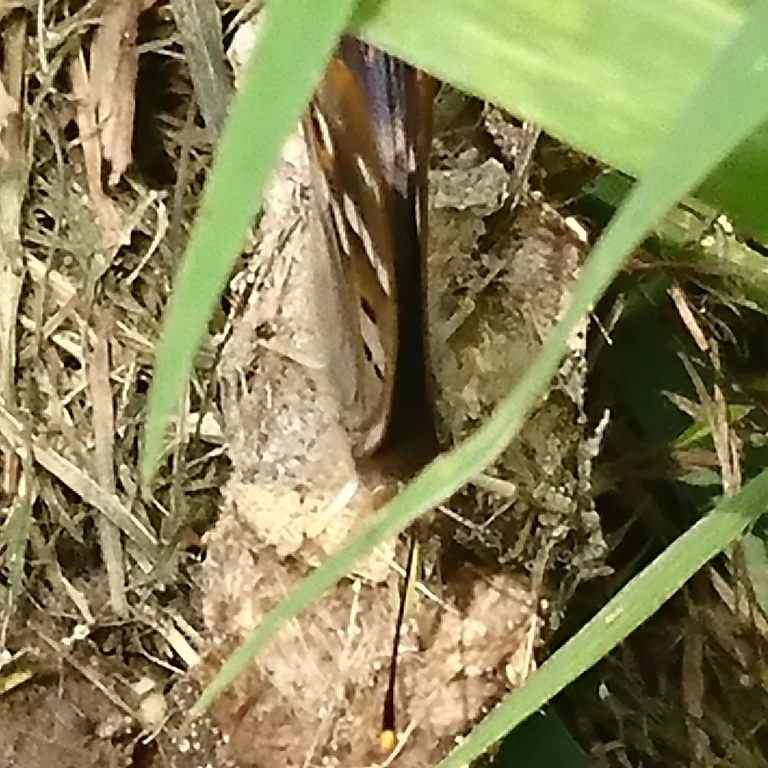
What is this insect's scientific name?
Apatura ilia
